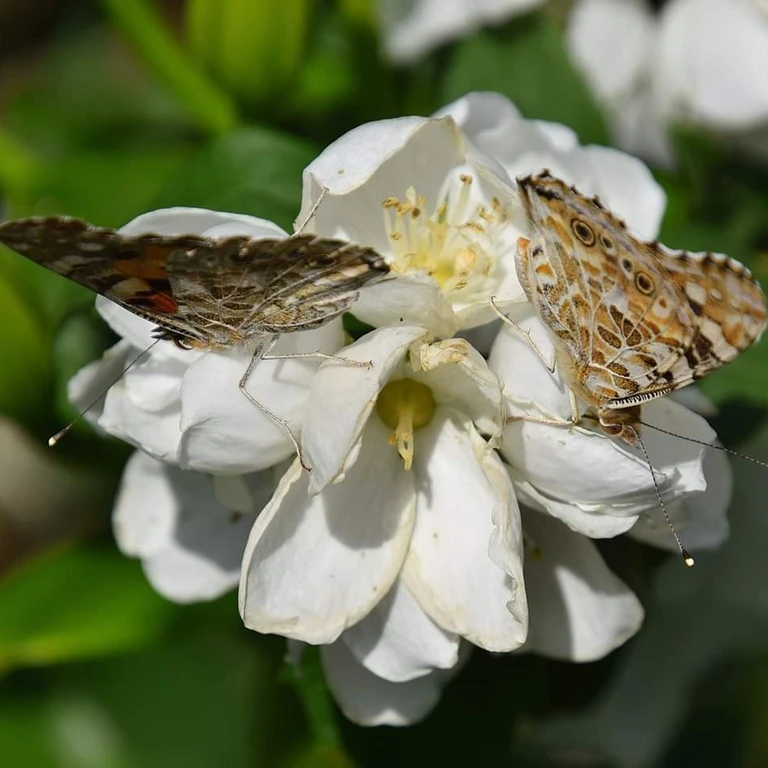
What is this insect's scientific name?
Vanessa cardui
